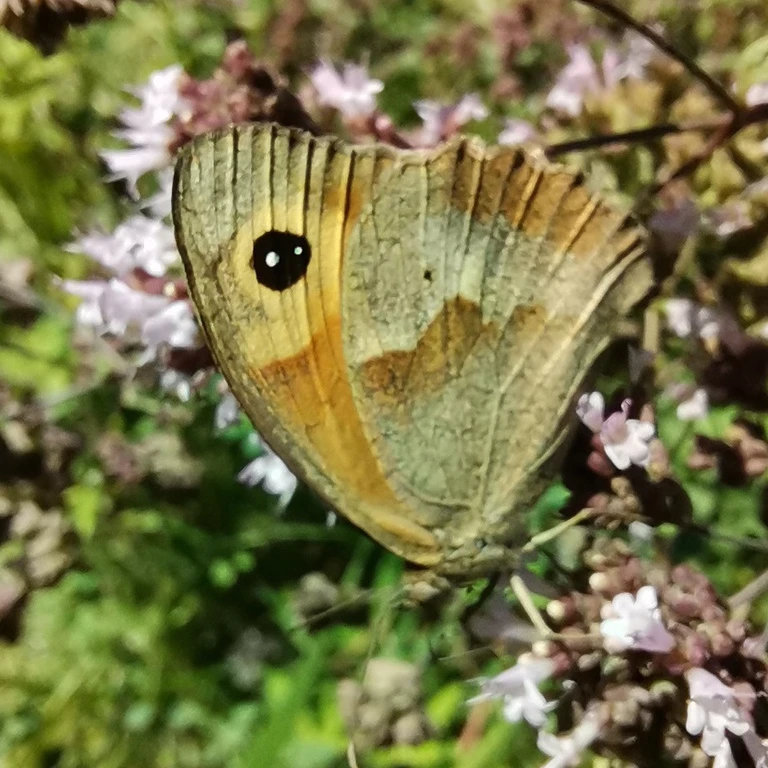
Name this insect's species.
Maniola jurtina
